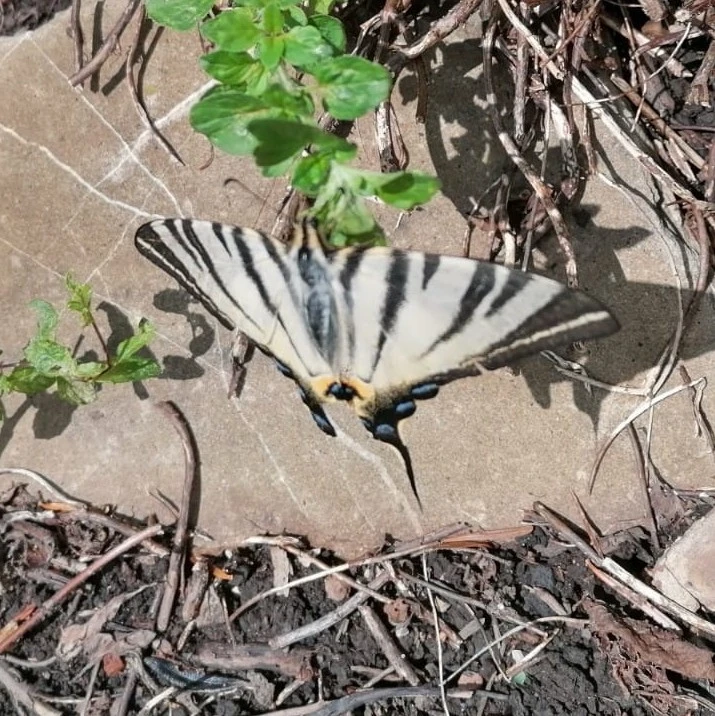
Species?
Iphiclides podalirius
